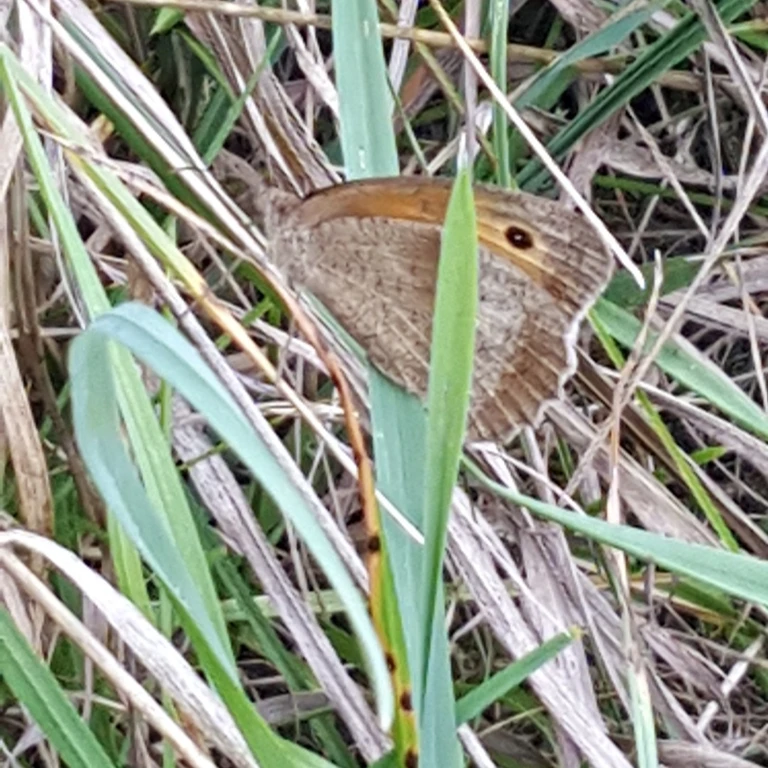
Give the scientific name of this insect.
Maniola jurtina
